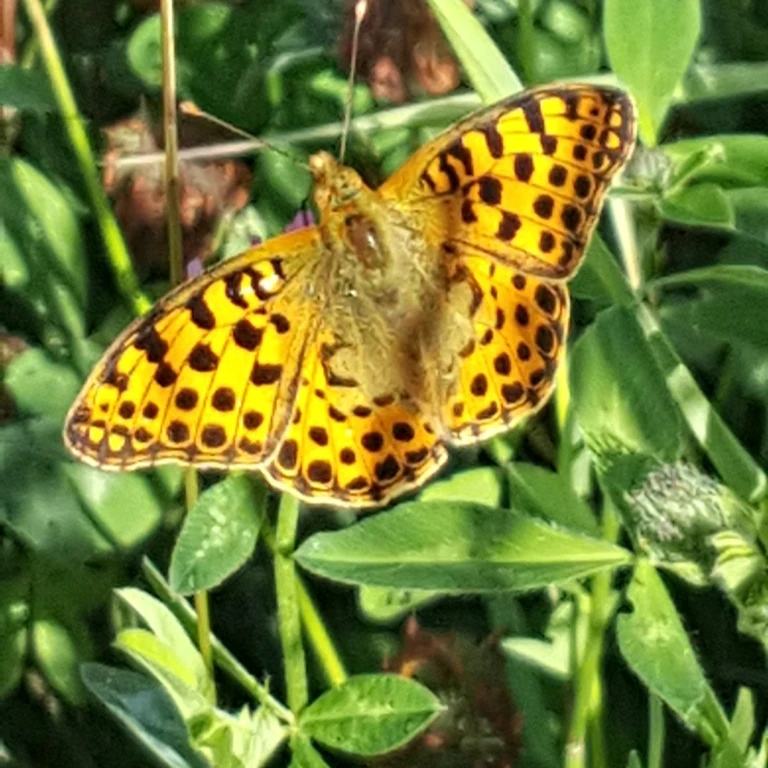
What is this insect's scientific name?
Issoria lathonia
